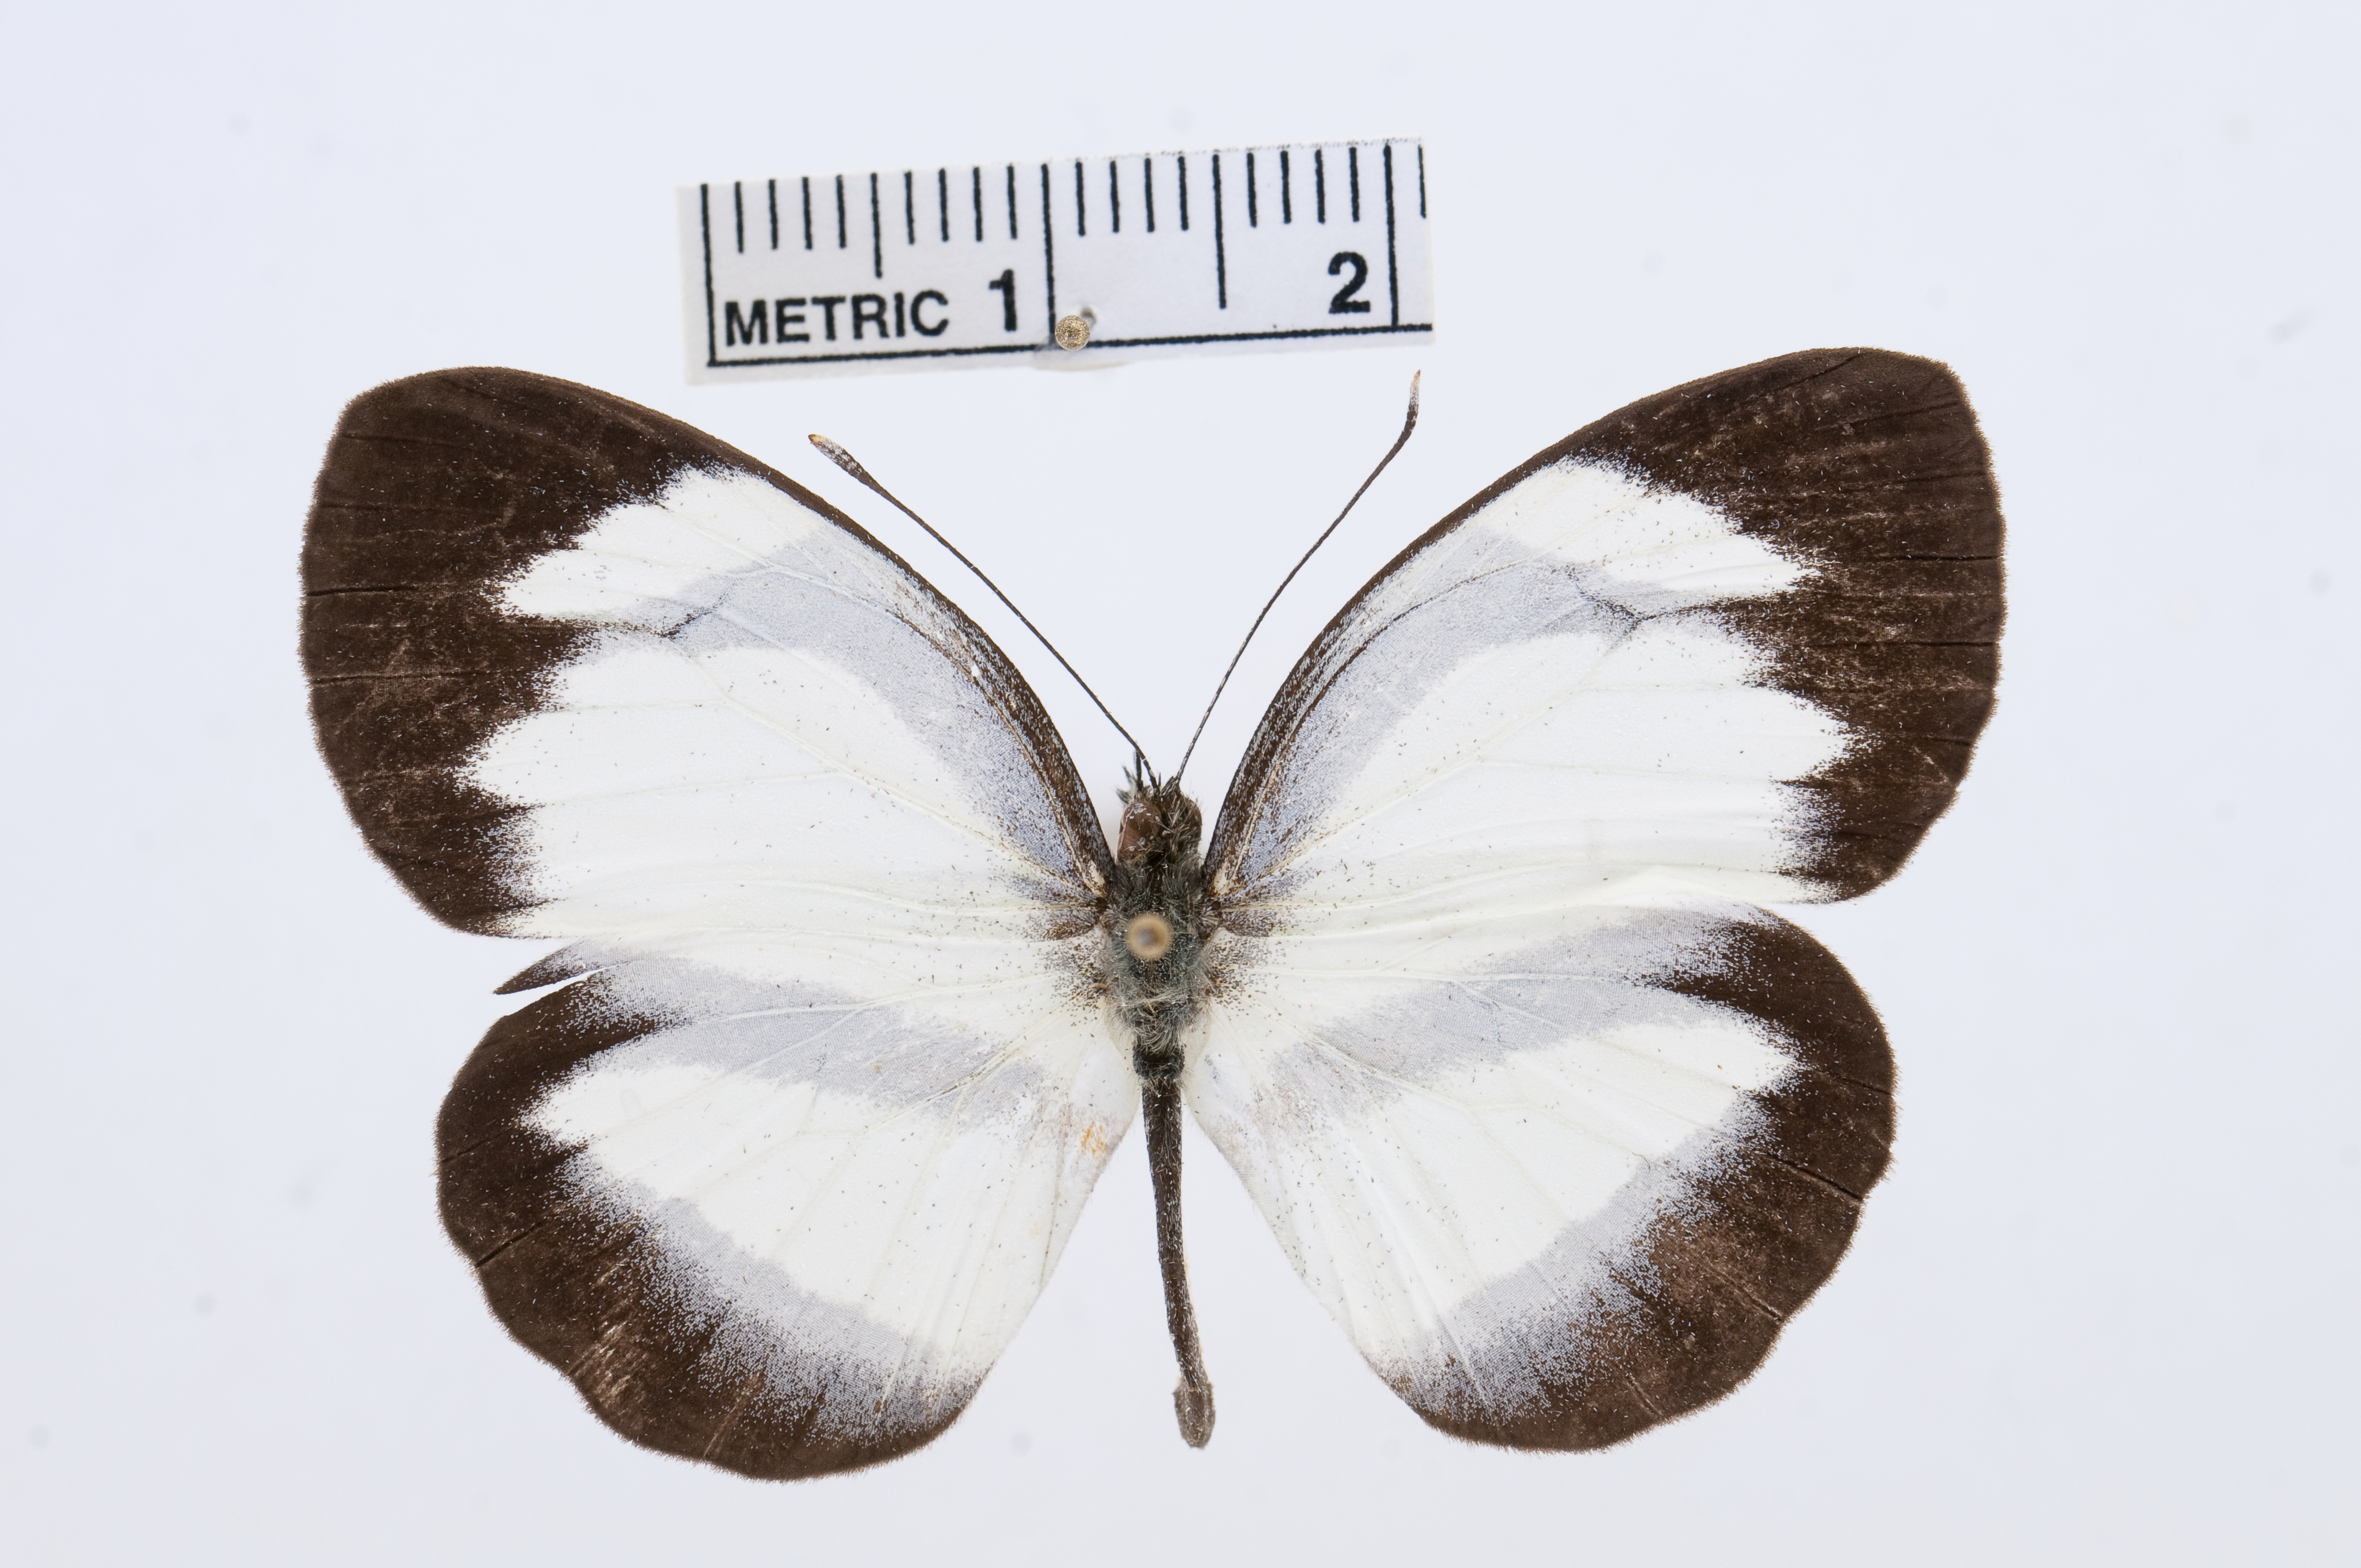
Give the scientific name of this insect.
Itaballia marana
